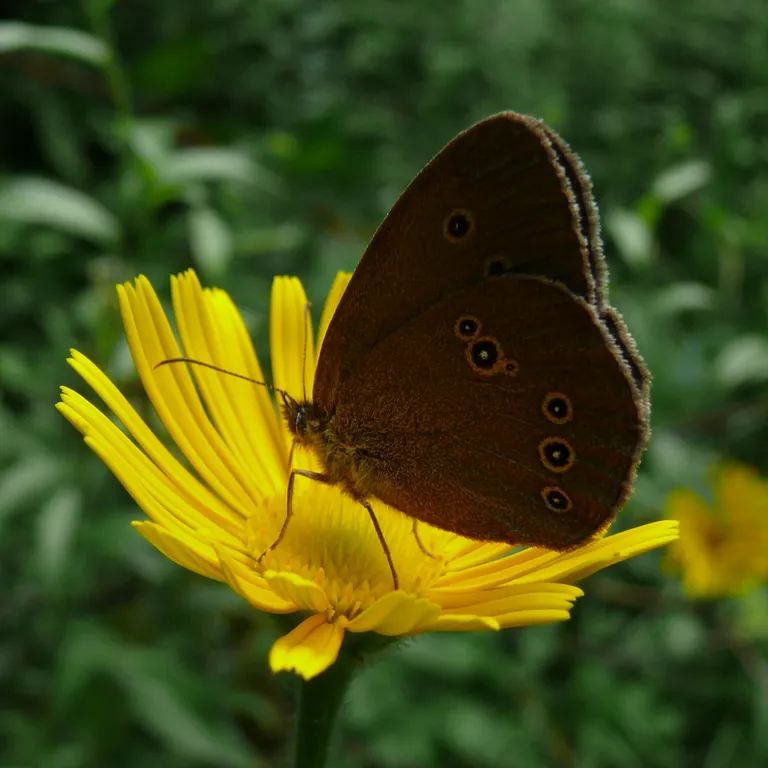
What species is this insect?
Aphantopus hyperantus
